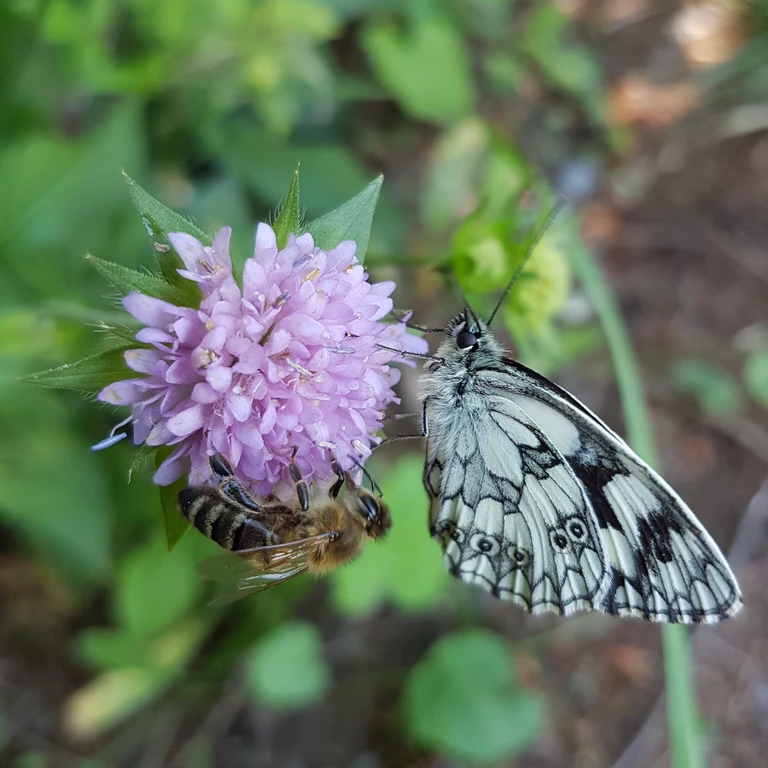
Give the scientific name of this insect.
Melanargia galathea
